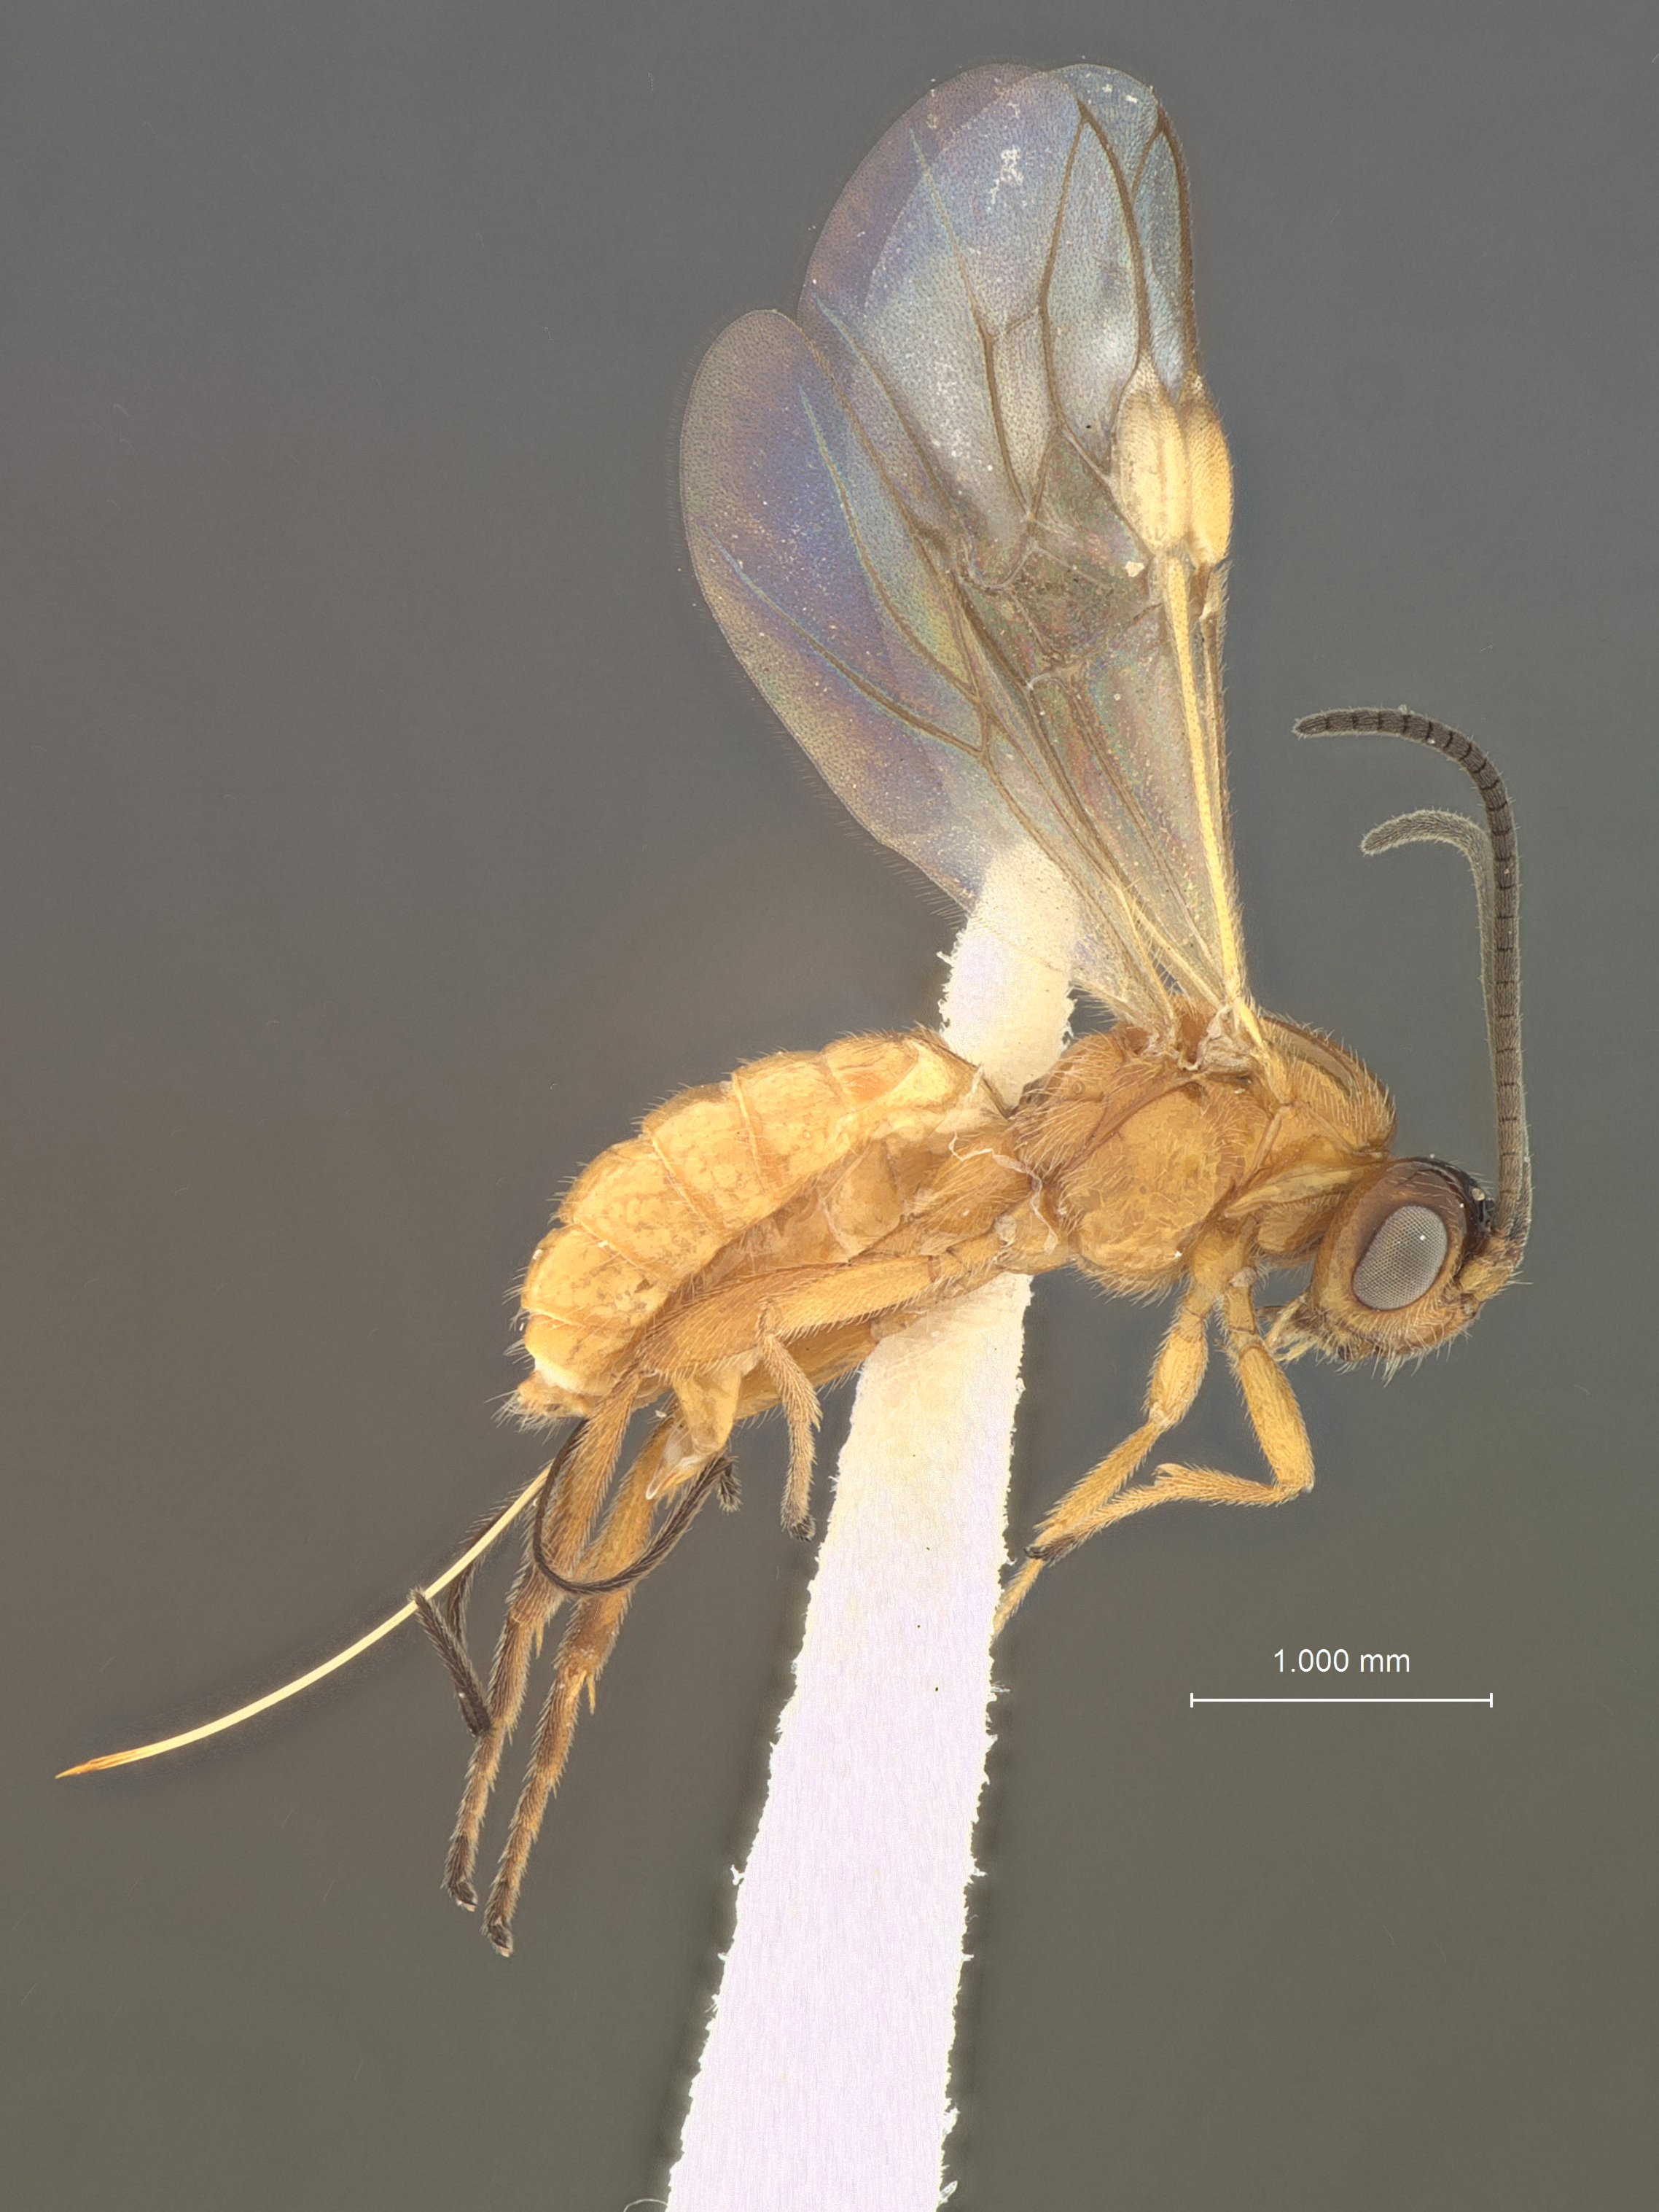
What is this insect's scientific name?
Bracon gossypii
